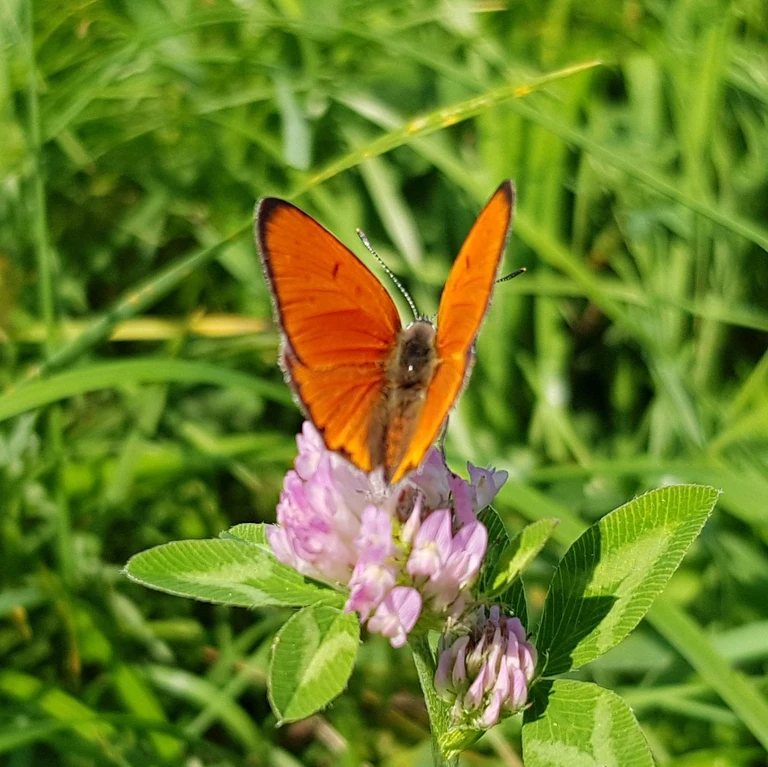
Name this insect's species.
Lycaena dispar
